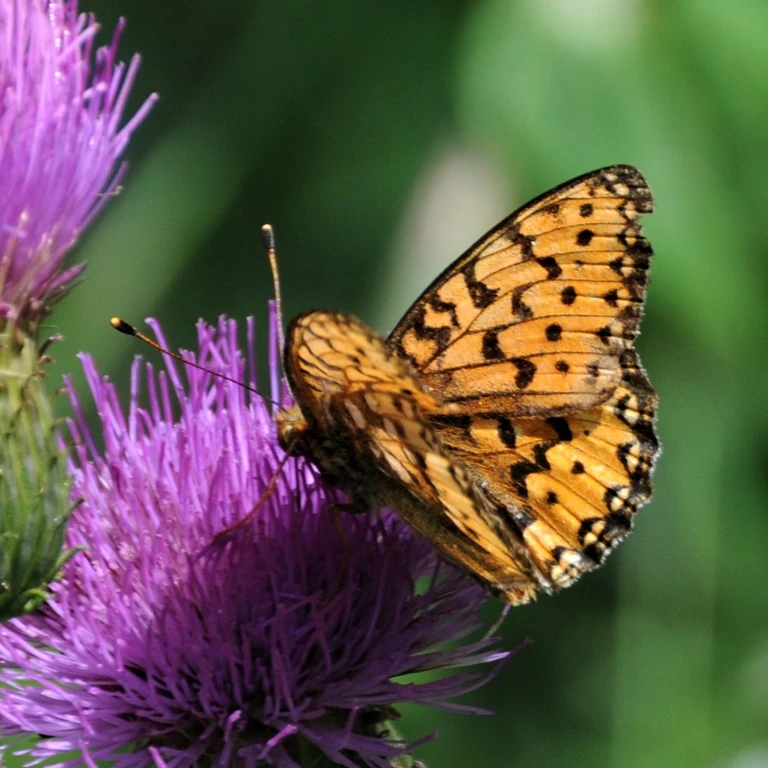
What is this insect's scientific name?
Speyeria aglaja
